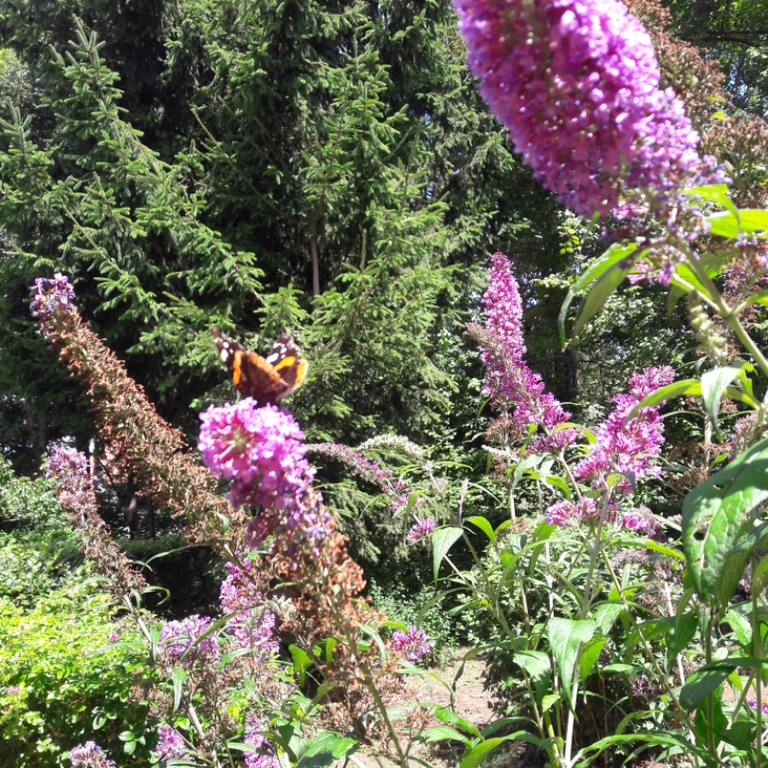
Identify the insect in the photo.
Vanessa atalanta
